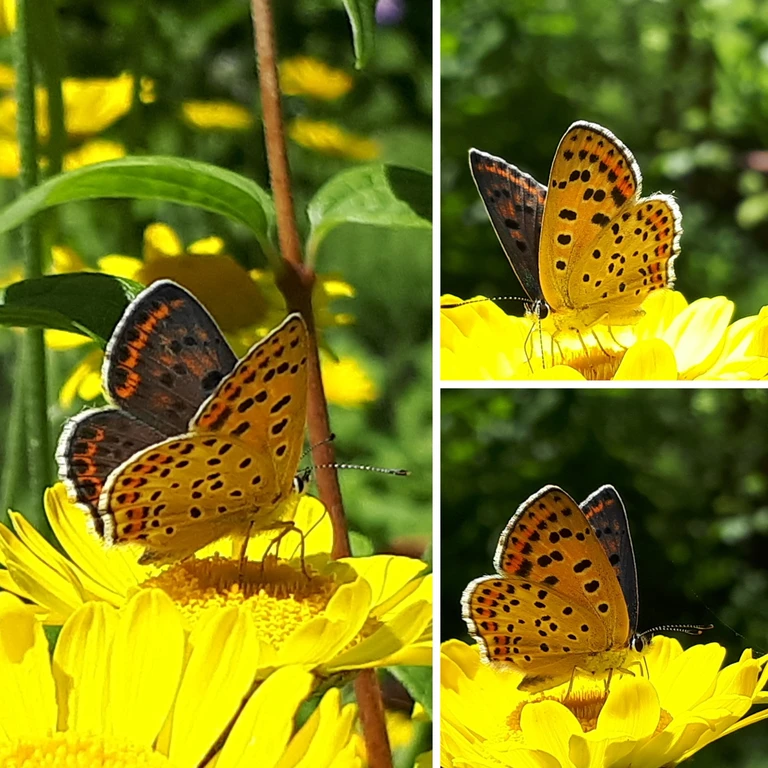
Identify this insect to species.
Lycaena tityrus (also Loweia tityrus)
